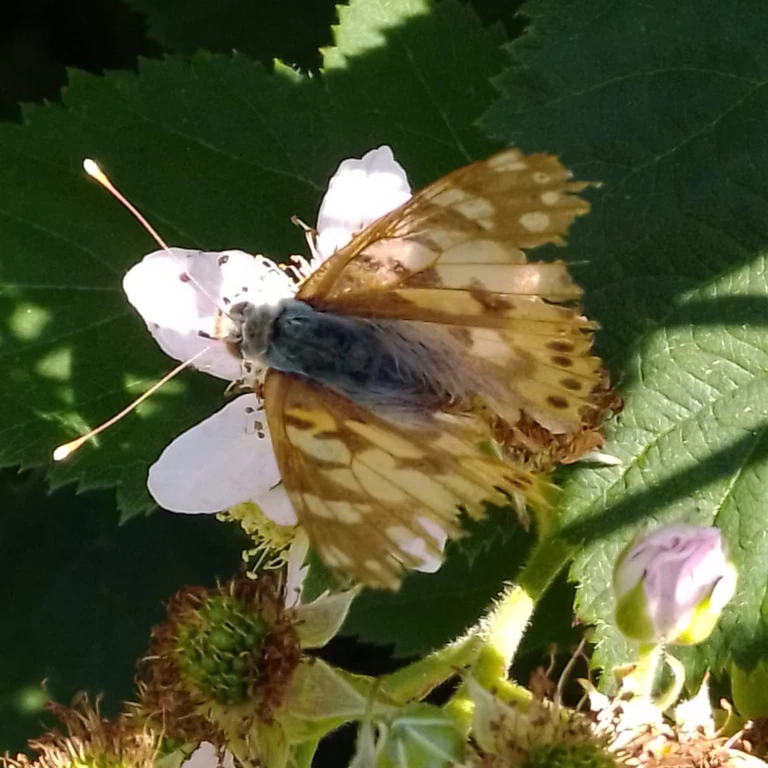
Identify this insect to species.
Vanessa cardui
